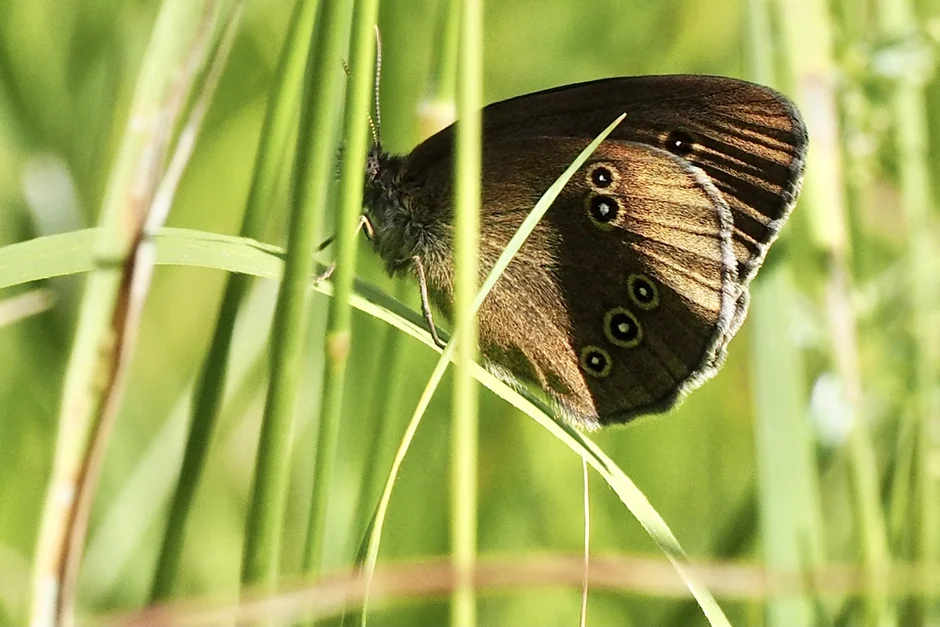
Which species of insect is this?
Aphantopus hyperantus
